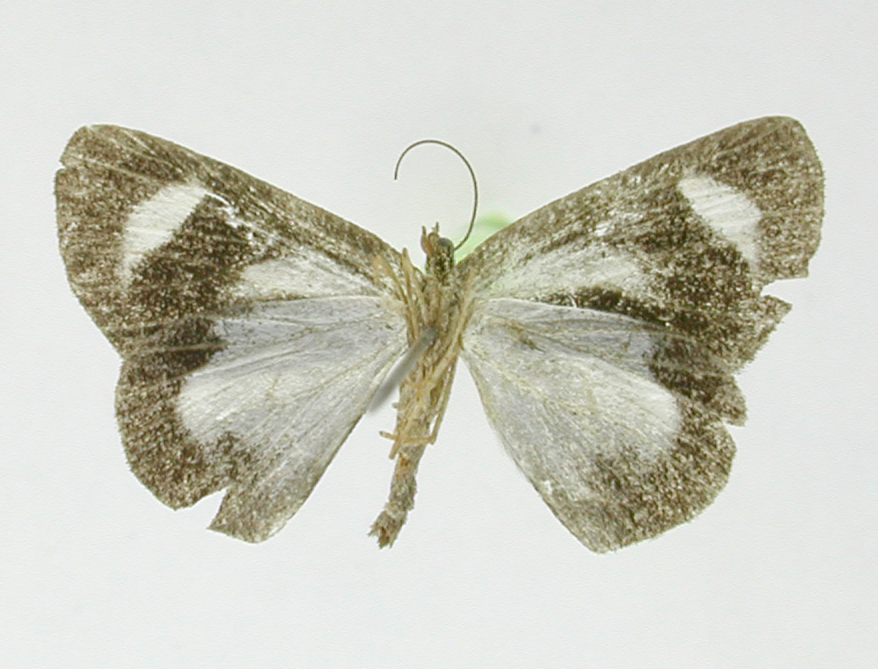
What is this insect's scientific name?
Heterusia amita
